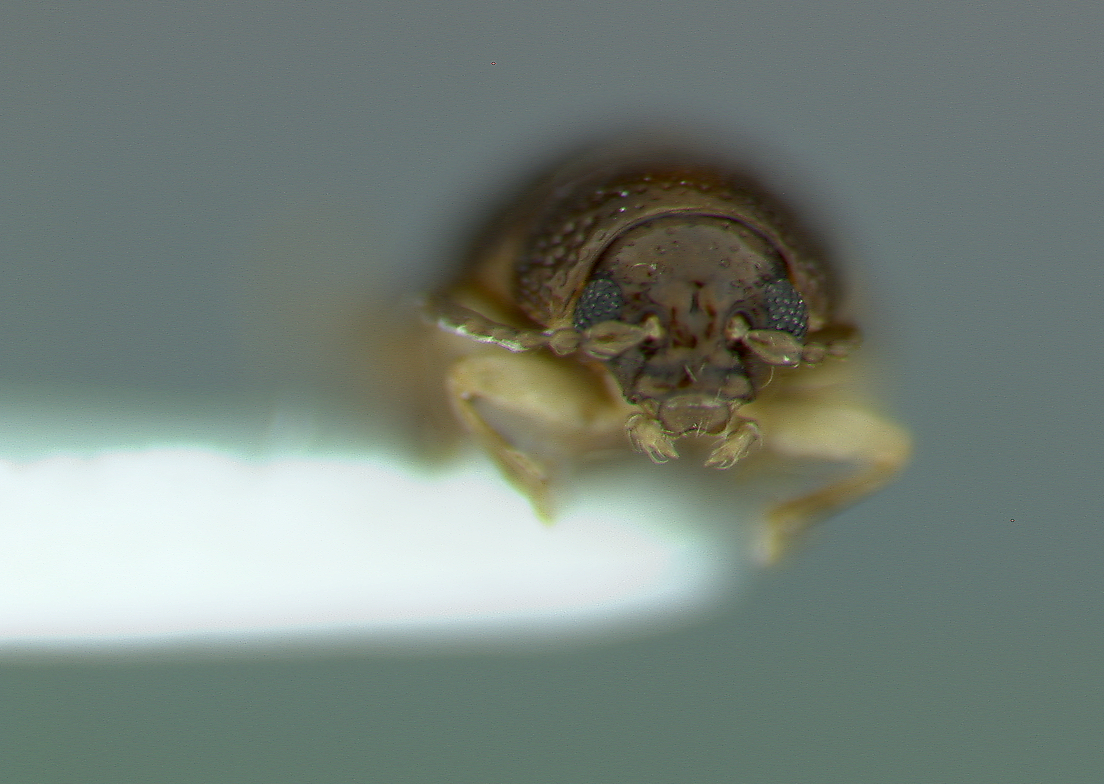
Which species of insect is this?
Normaltica iviei
